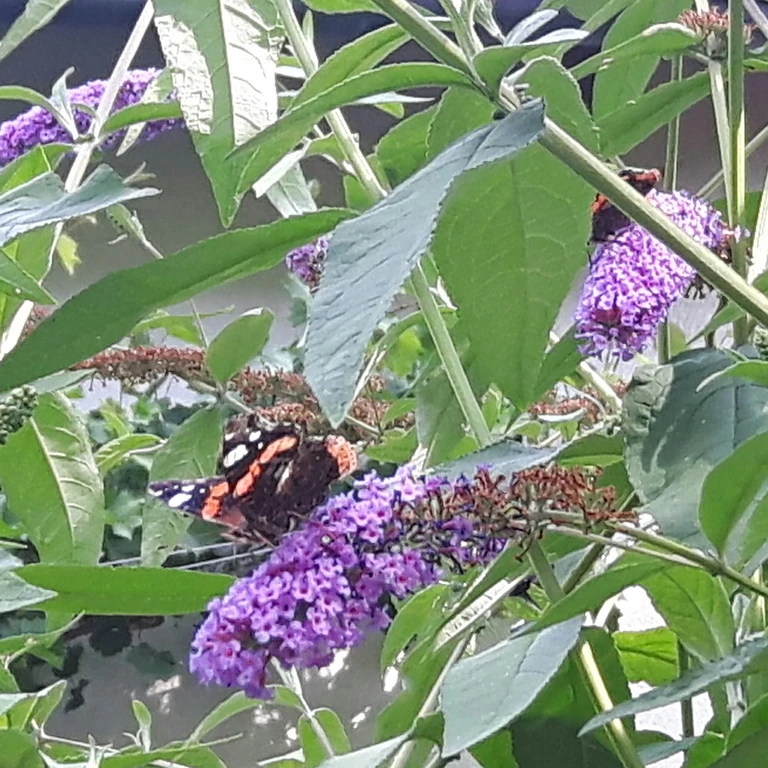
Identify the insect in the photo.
Vanessa atalanta
